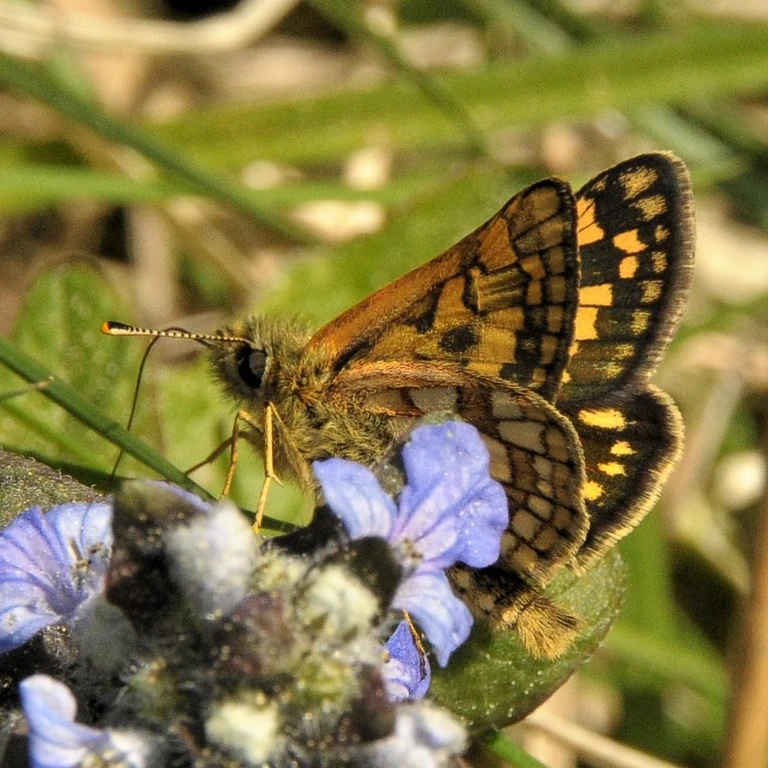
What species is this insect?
Carterocephalus palaemon
